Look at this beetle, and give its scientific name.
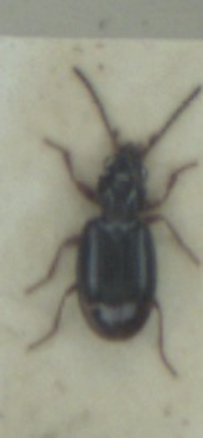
Bembidion doris
